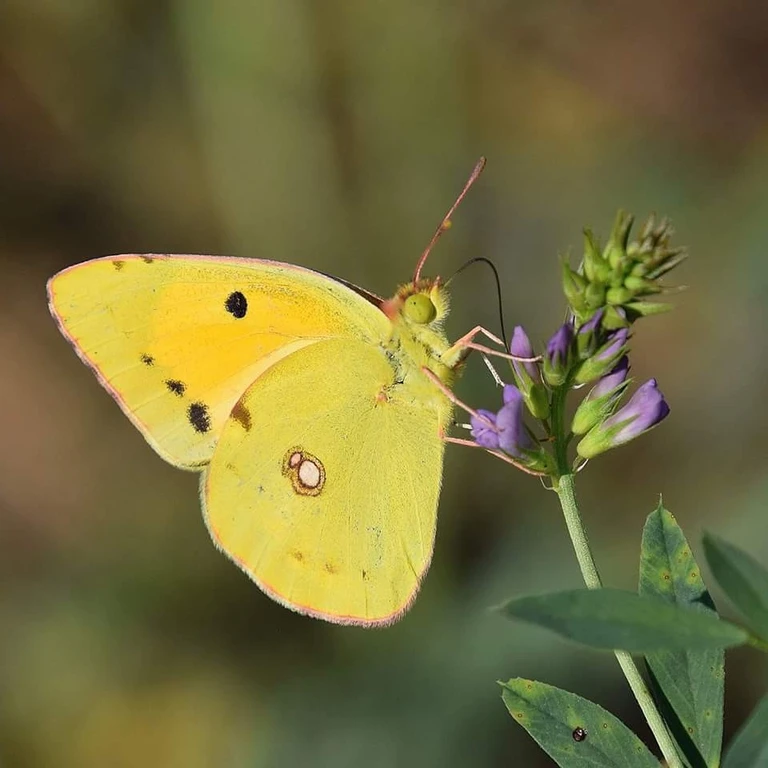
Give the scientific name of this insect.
Colias croceus
